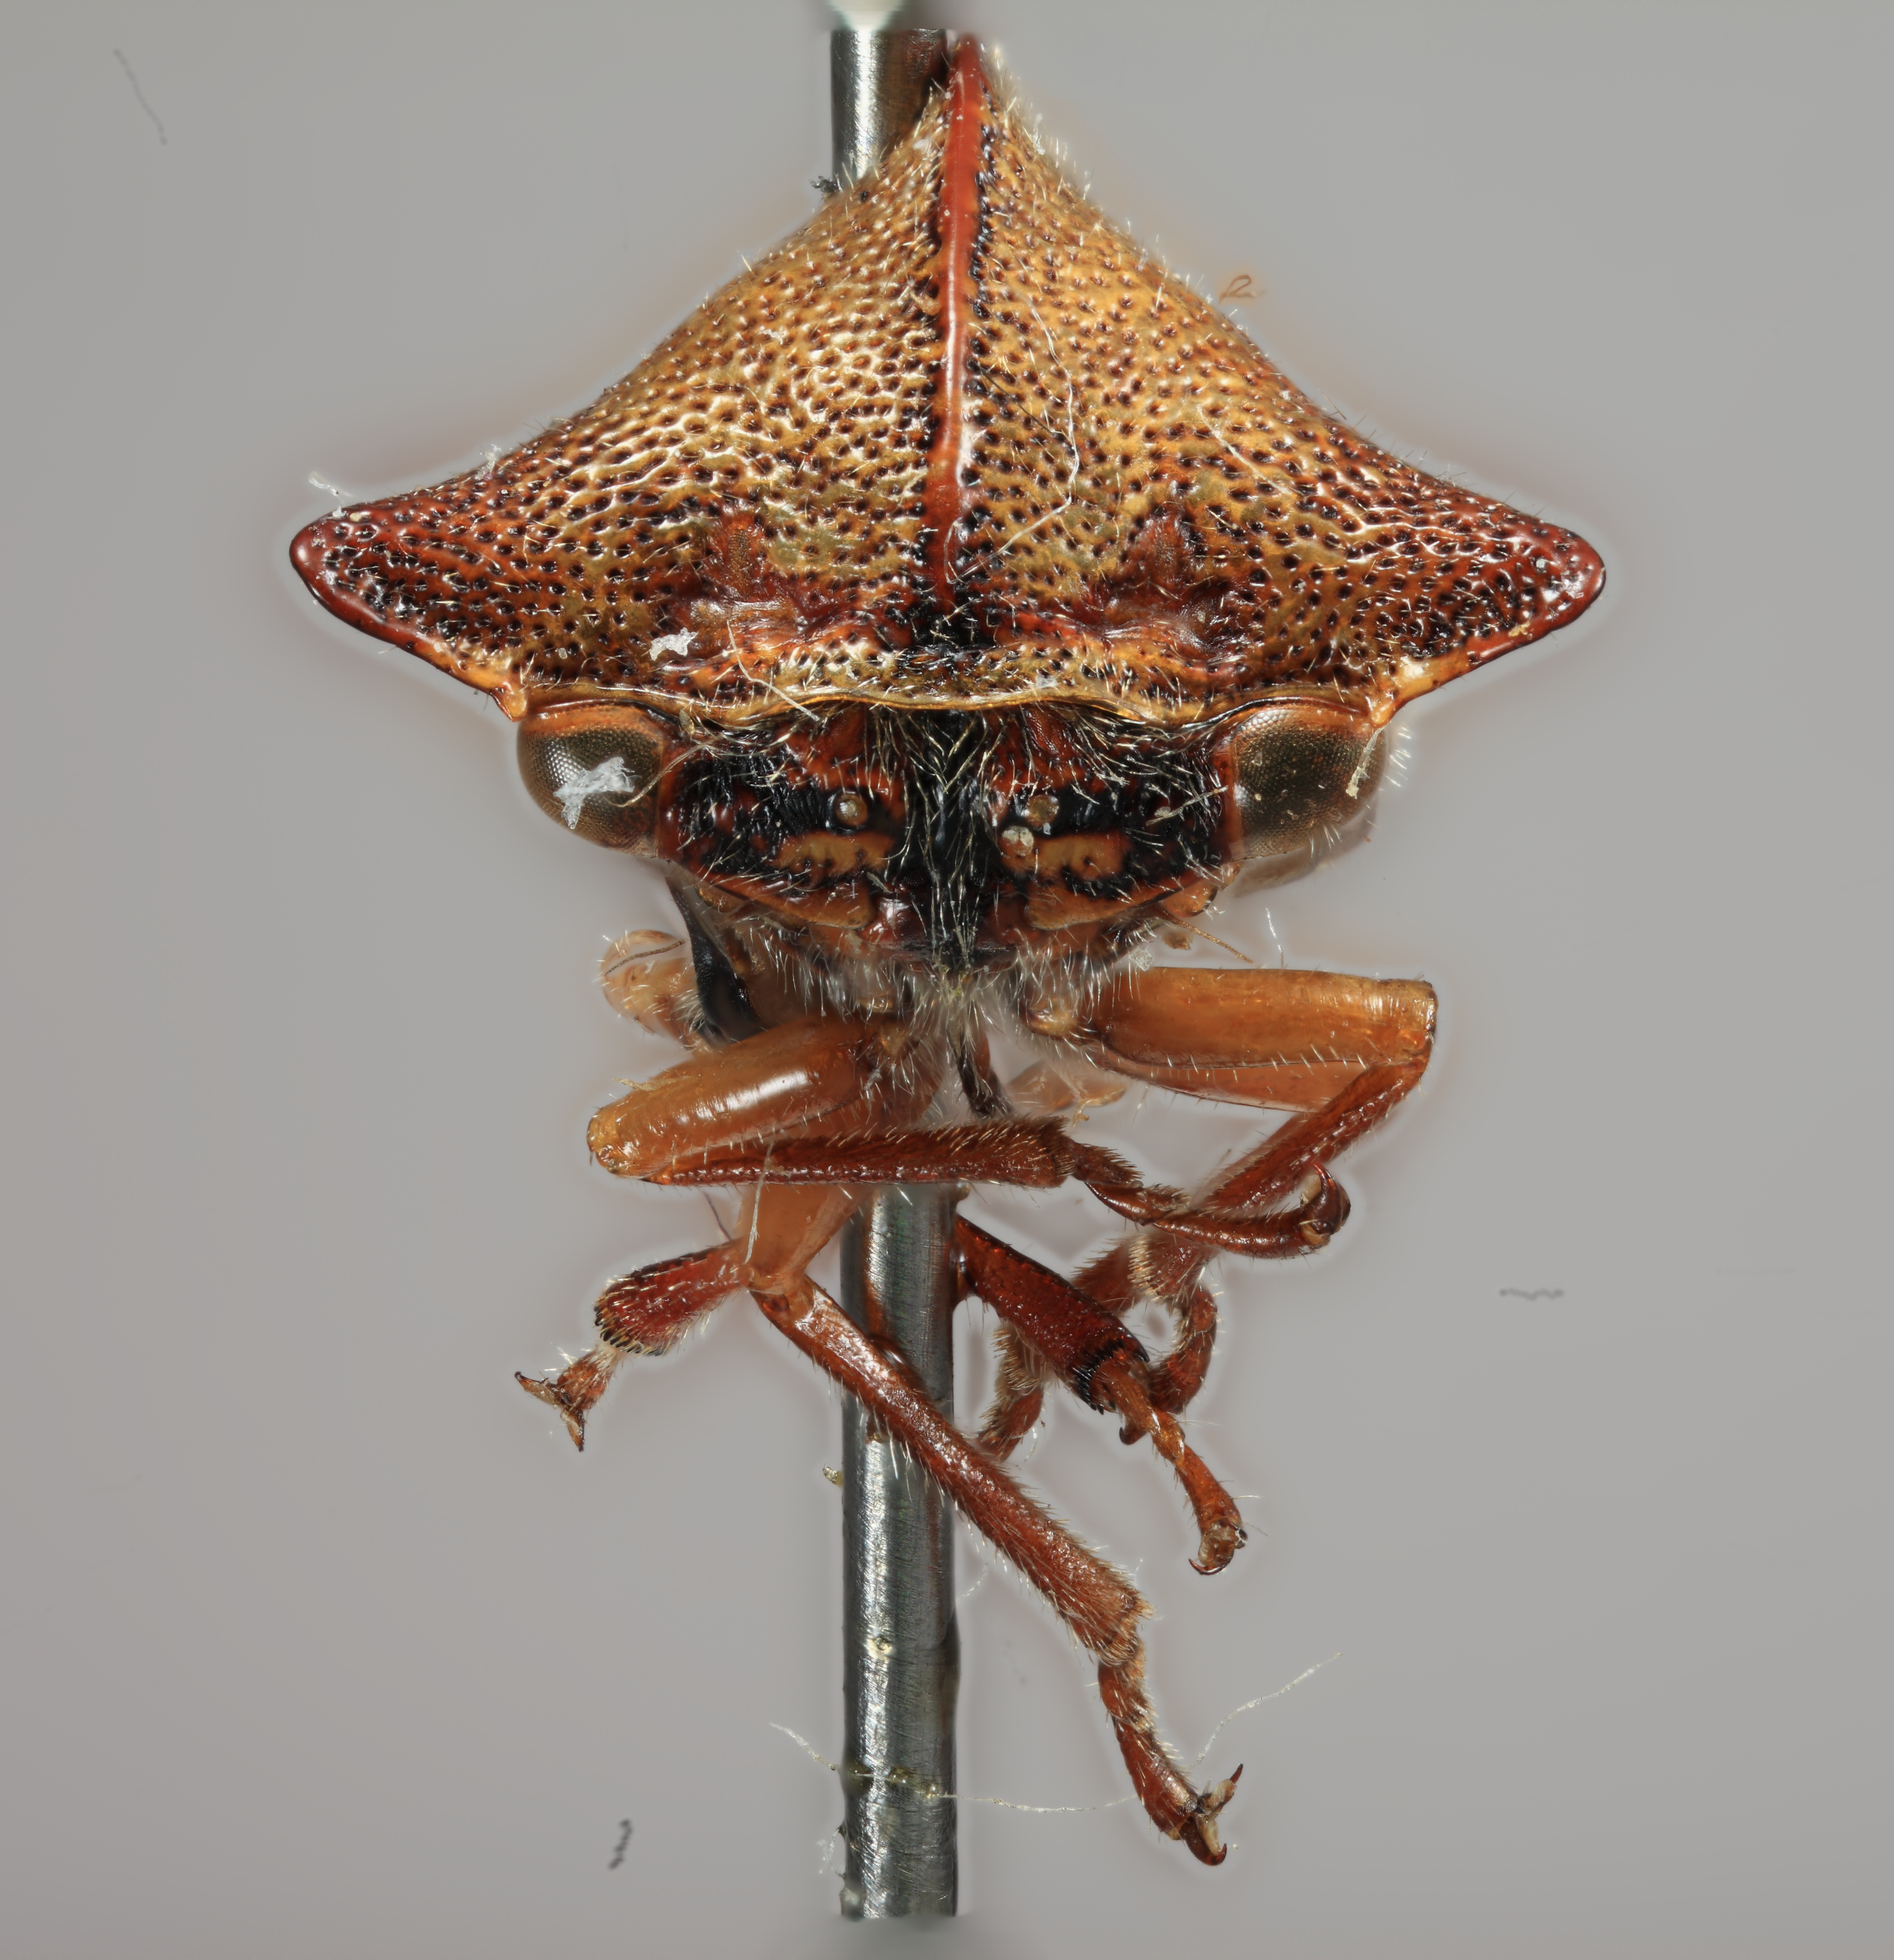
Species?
Alchisme henryi
